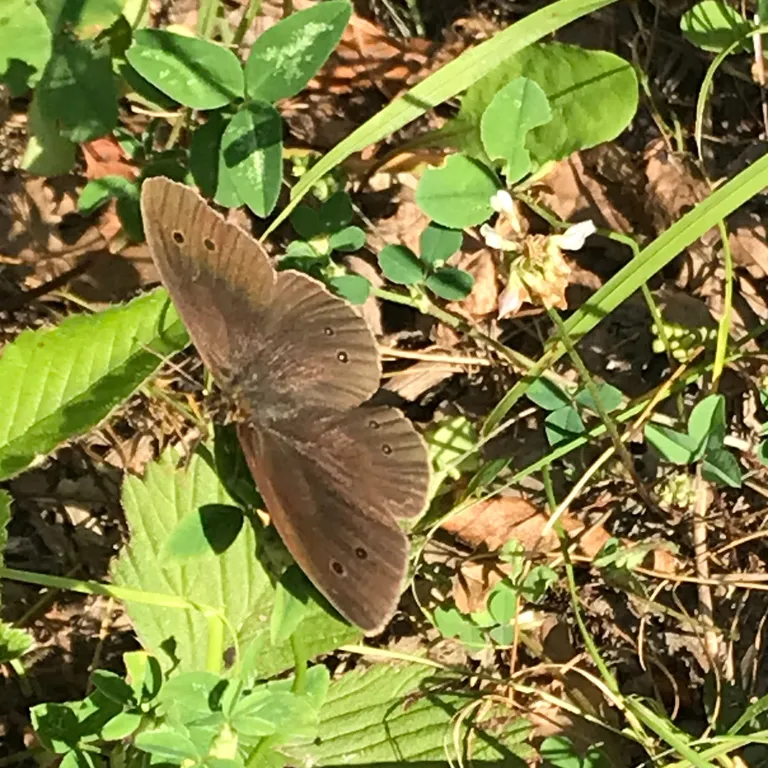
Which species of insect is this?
Aphantopus hyperantus
